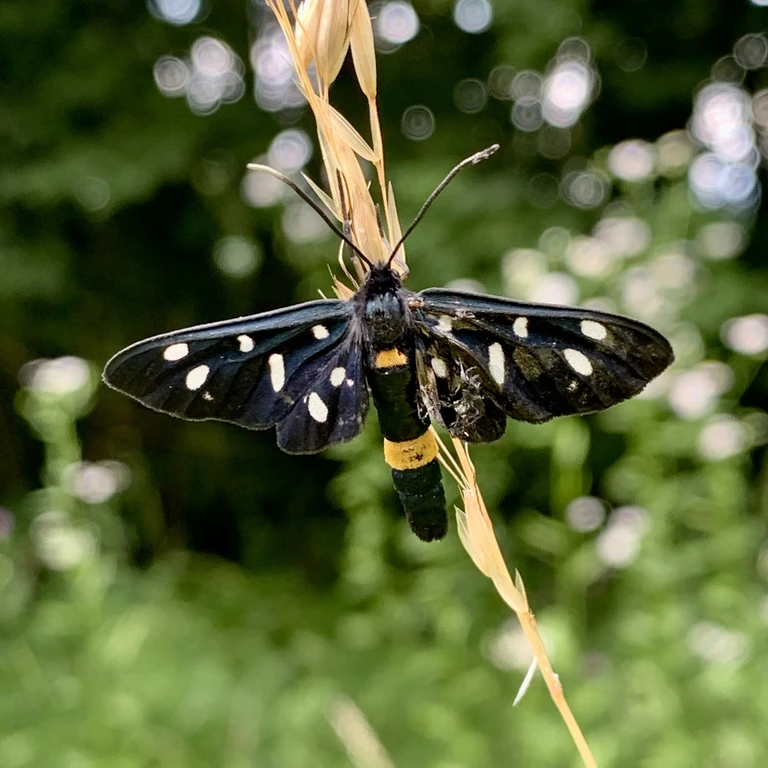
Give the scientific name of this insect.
Amata phegea
